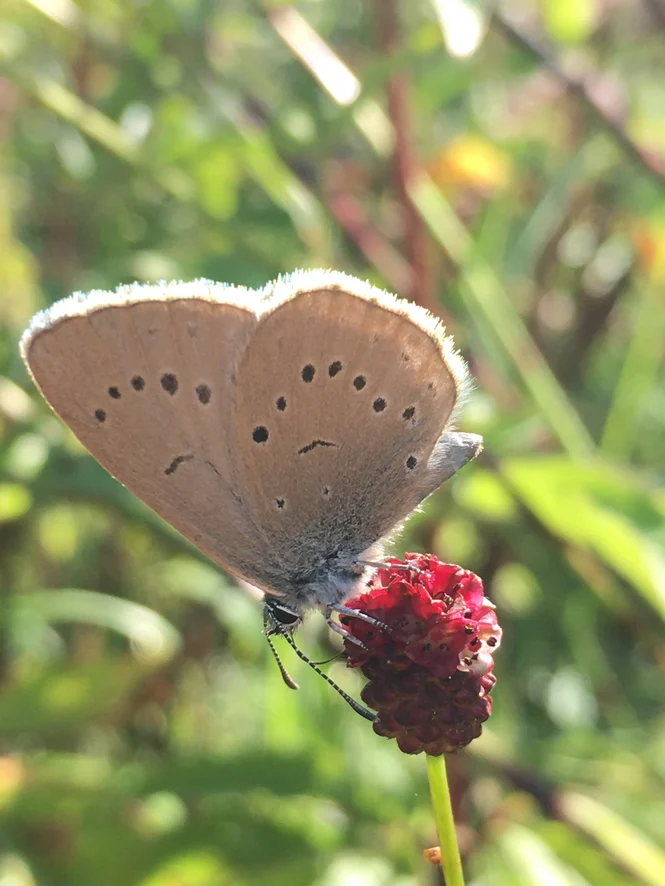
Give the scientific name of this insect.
Phengaris nausithous (also Maculinea nausithous)
